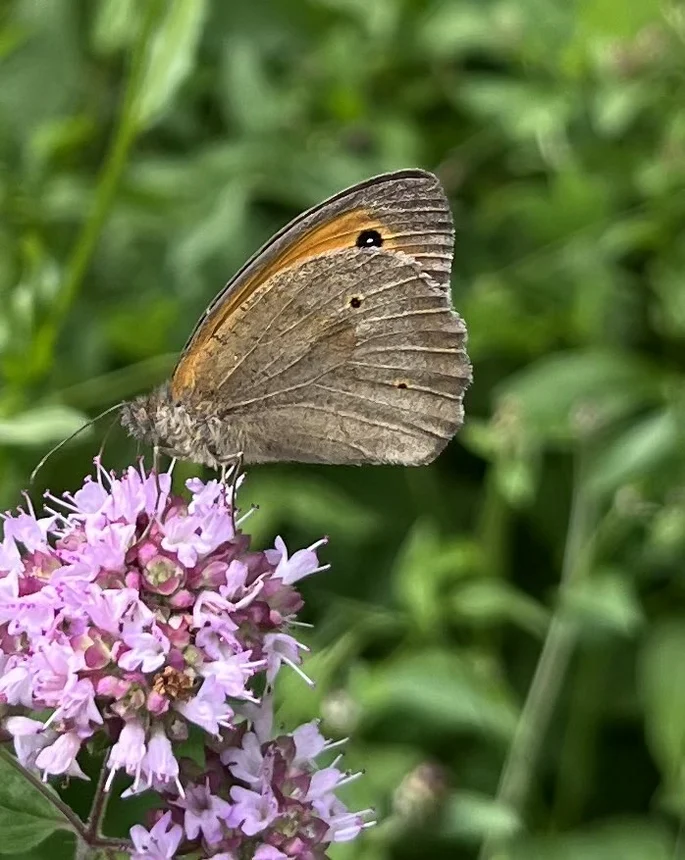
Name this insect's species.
Maniola jurtina
